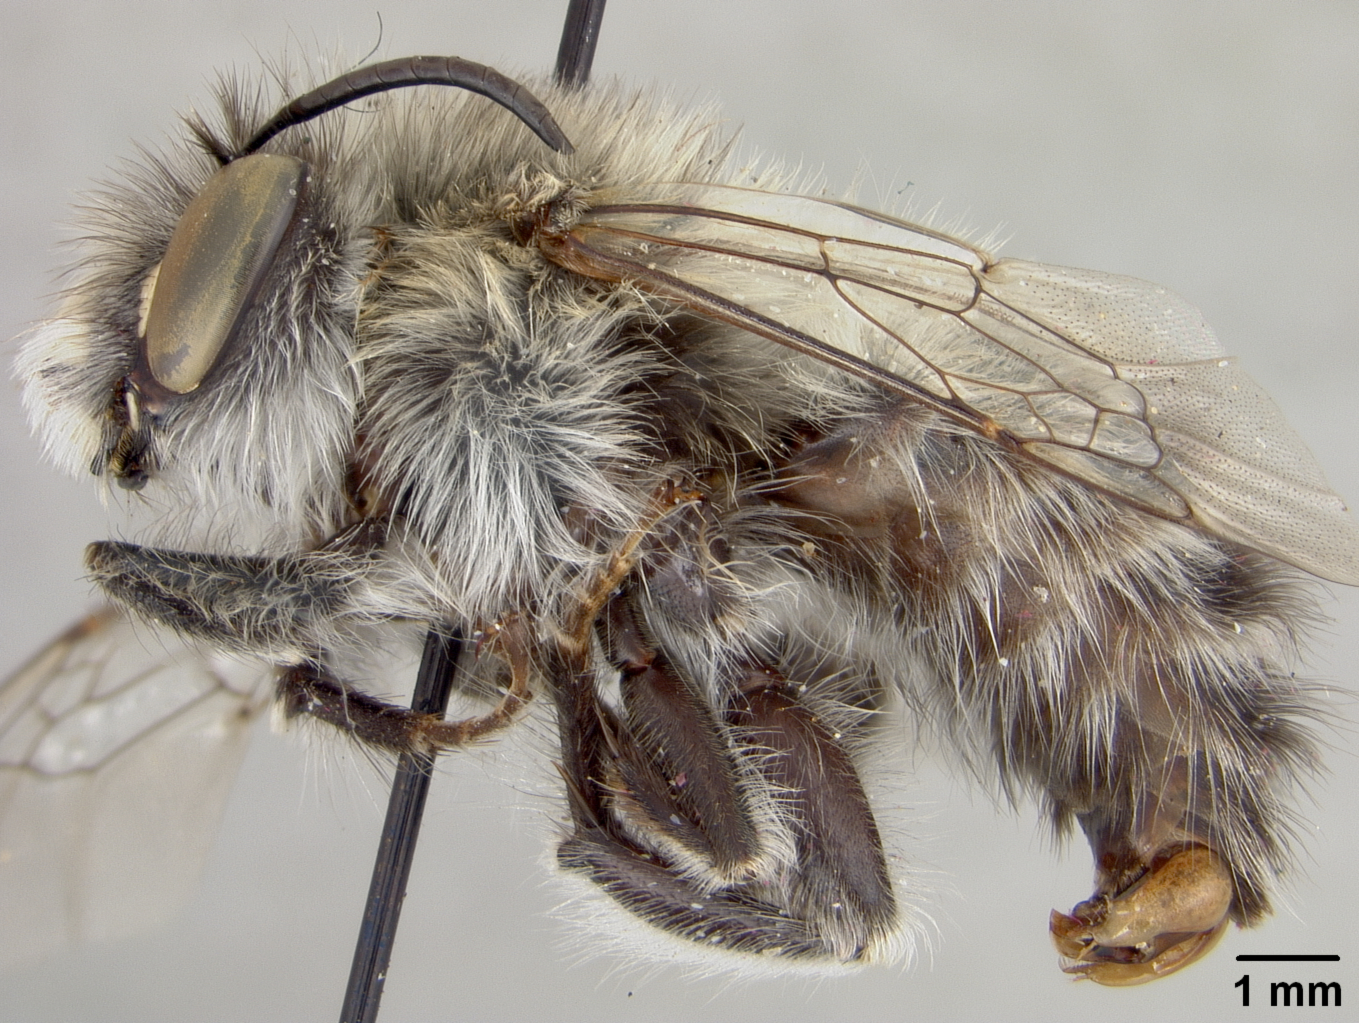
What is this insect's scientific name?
Anthophora leucorhina
